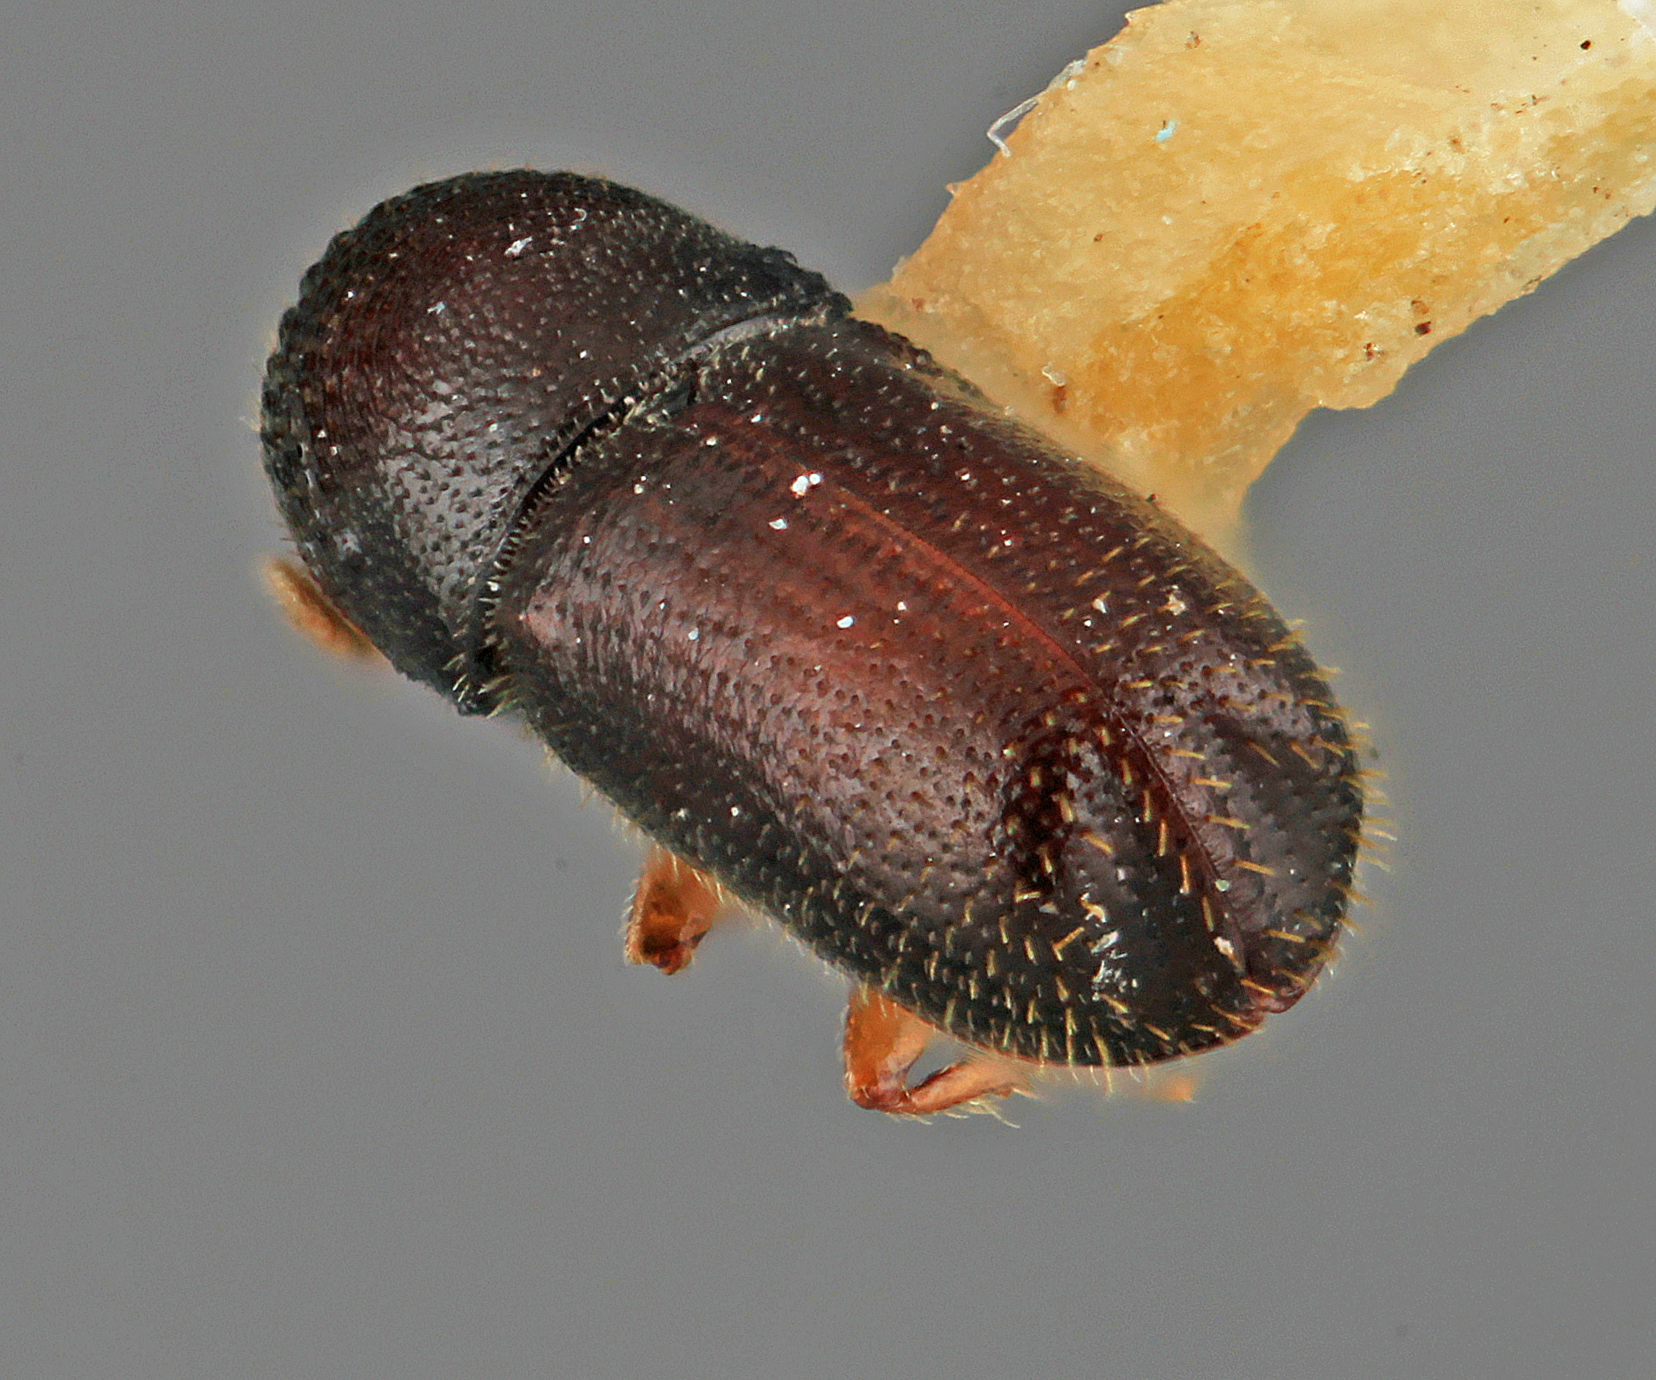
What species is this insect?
Pseudopityophthorus declivis
